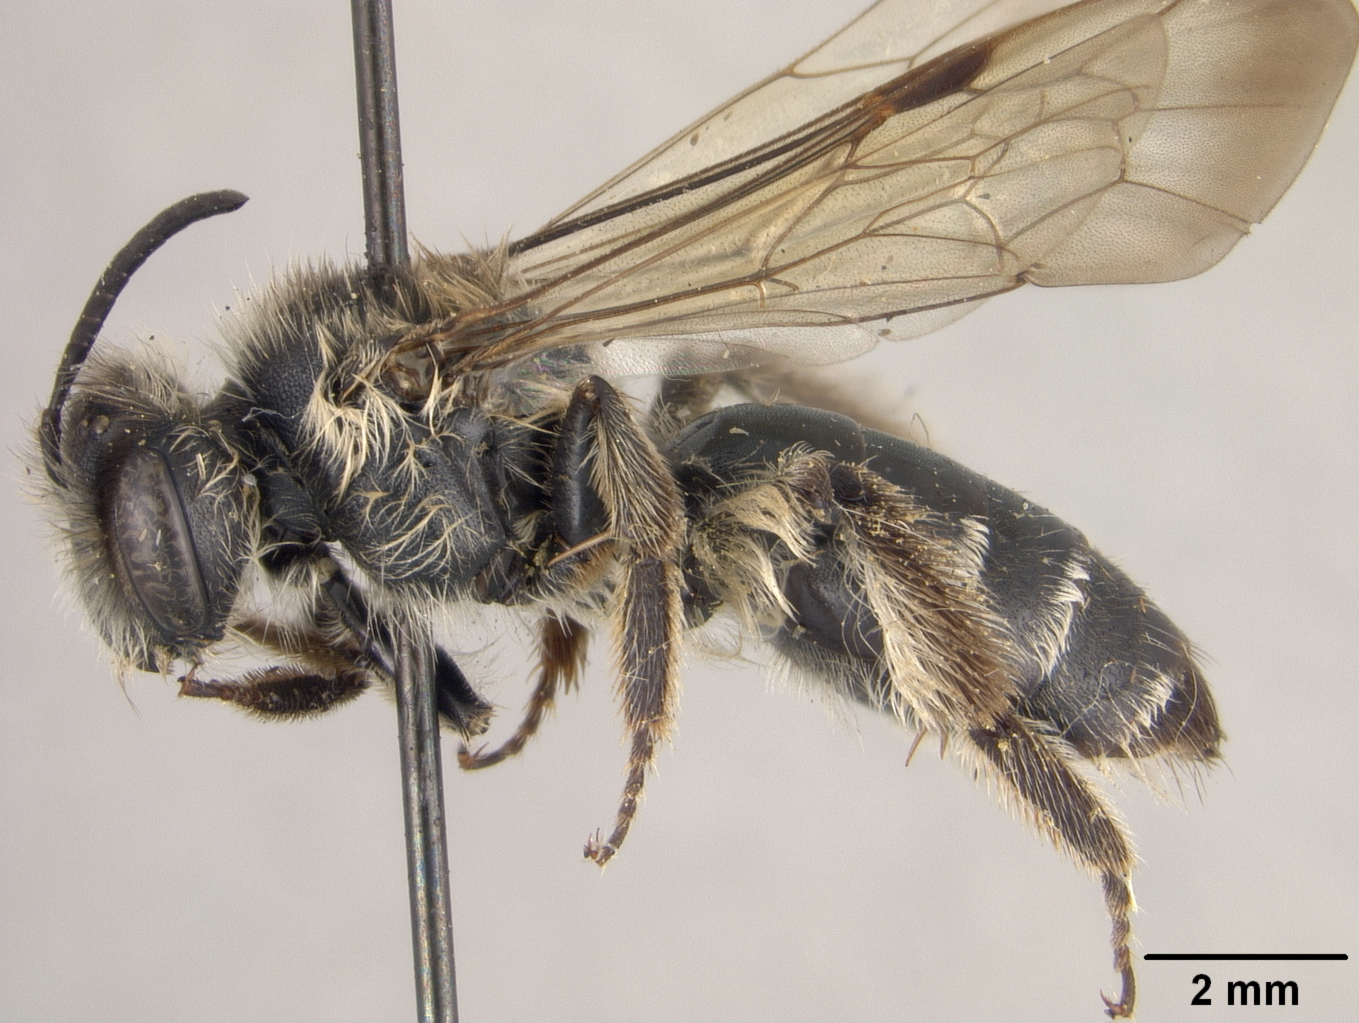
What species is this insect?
Andrena azalearum
